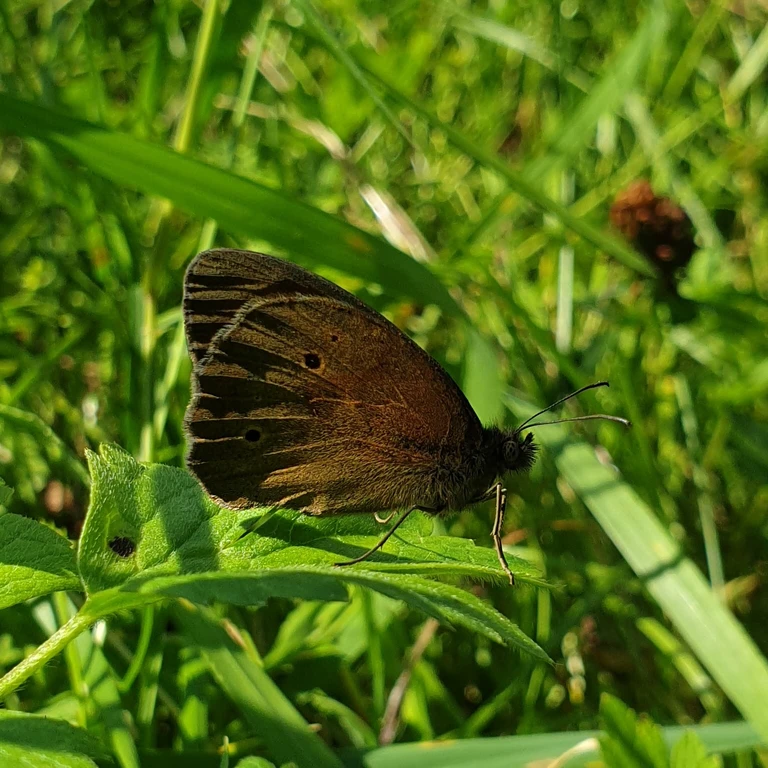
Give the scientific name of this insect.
Maniola jurtina
